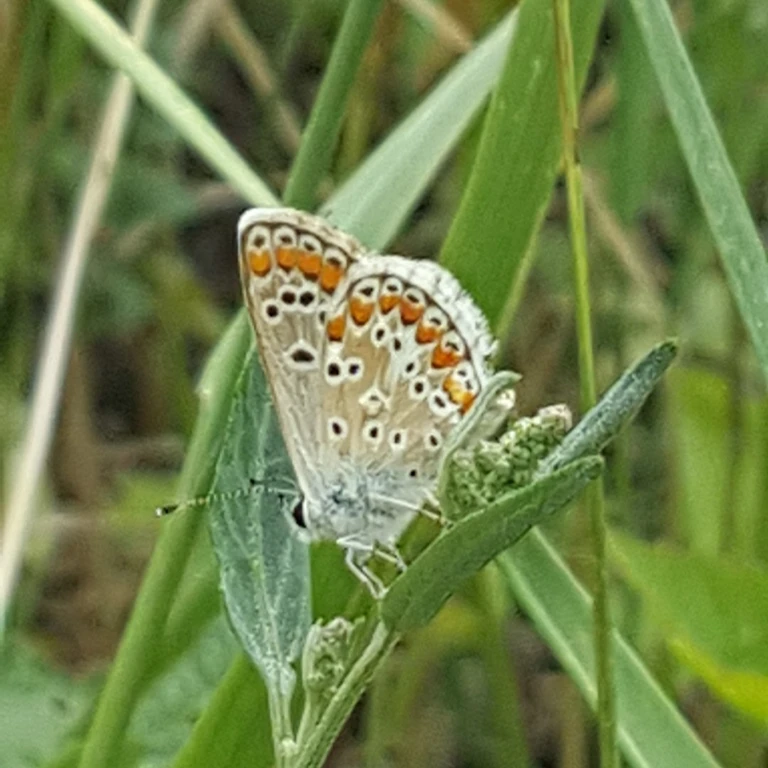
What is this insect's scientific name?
Aricia agestis/artaxerxes
